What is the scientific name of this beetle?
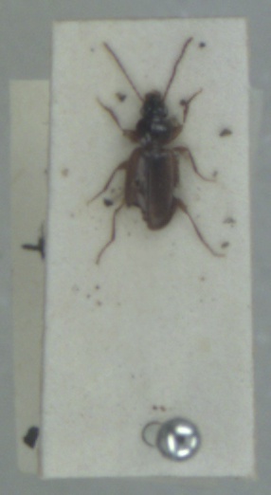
Trechus quadristriatus
